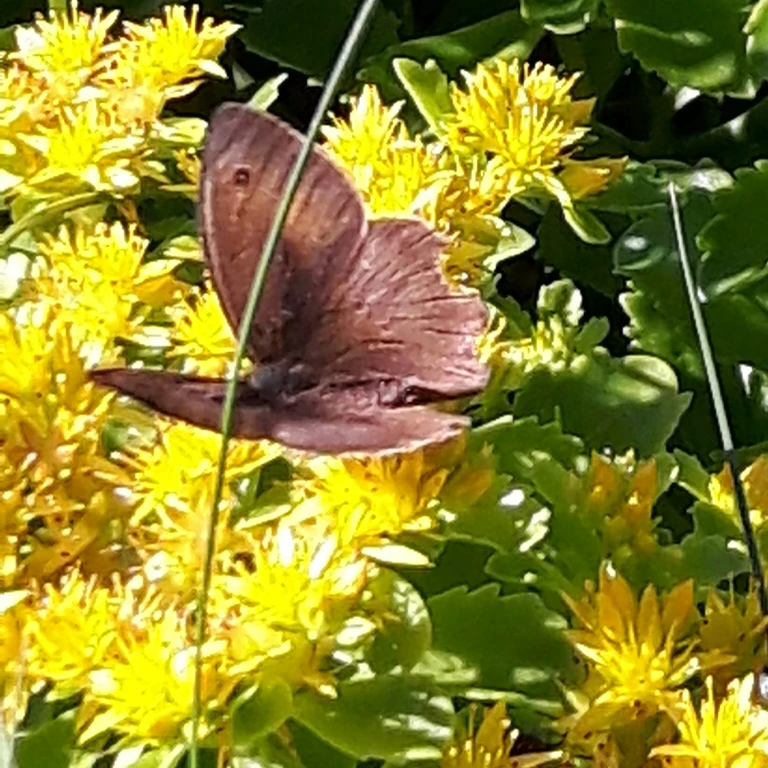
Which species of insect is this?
Maniola jurtina
